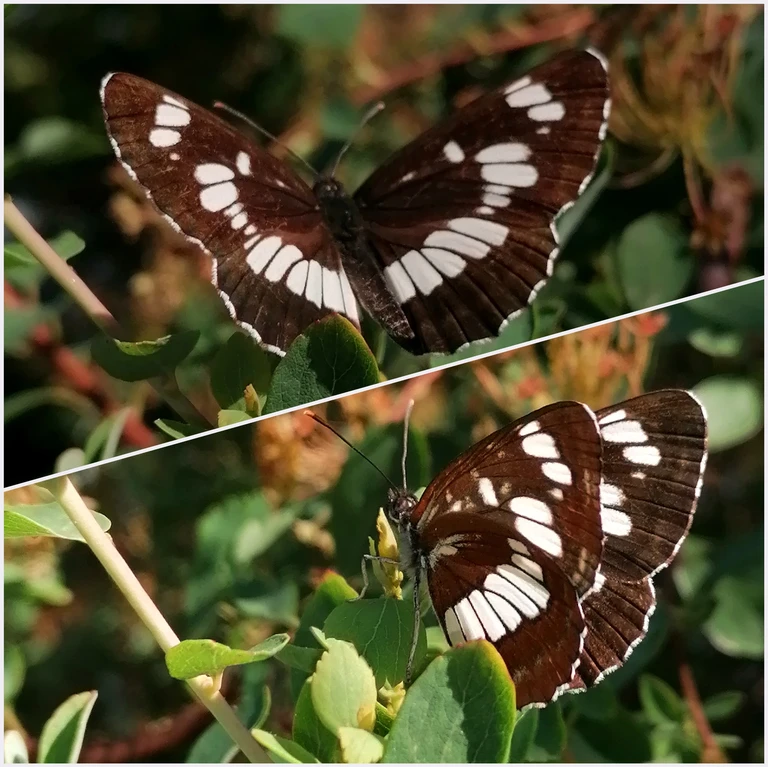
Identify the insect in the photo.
Neptis rivularis
